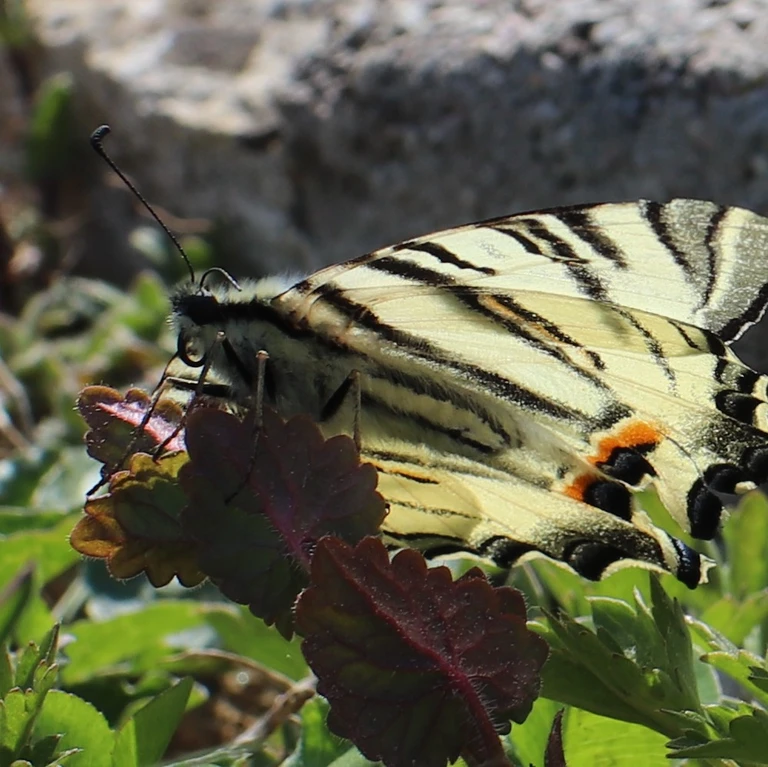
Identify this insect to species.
Iphiclides podalirius
